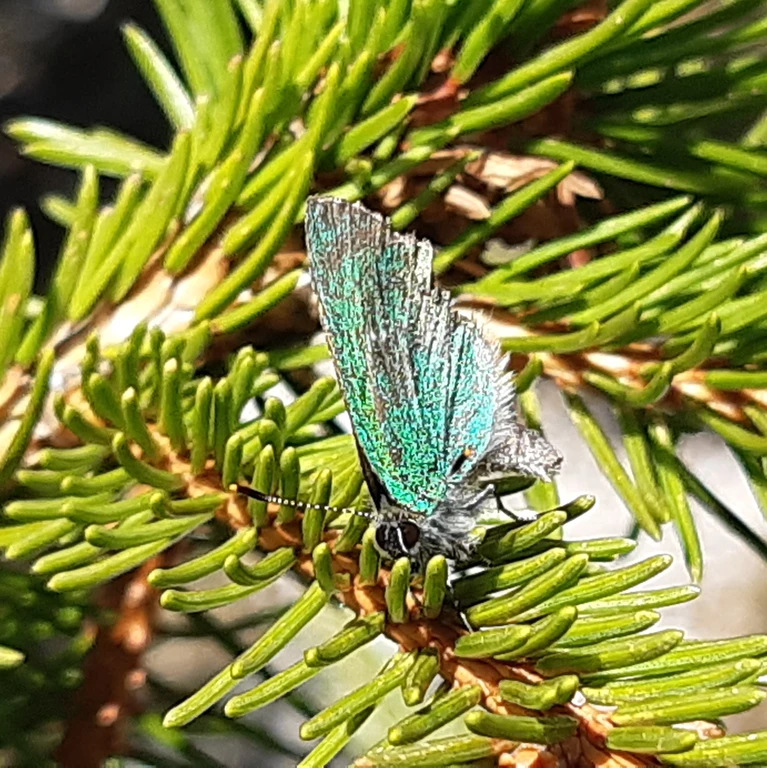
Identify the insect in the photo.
Callophrys rubi
